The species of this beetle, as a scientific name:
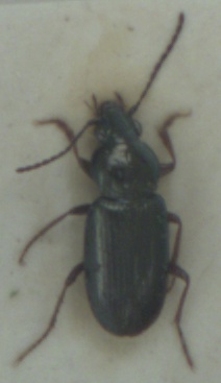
Pogonus chalceus
